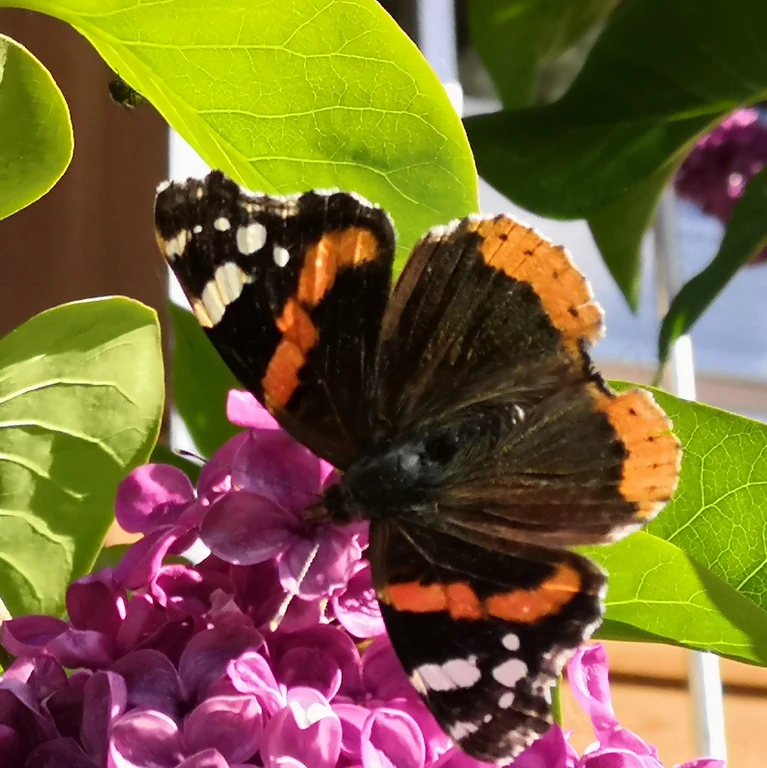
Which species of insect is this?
Vanessa atalanta
